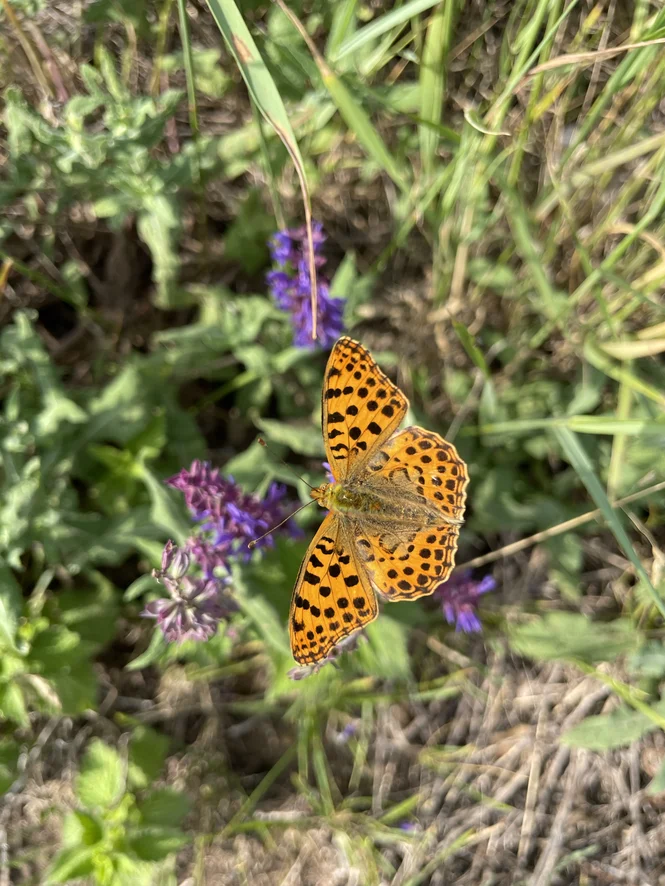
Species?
Issoria lathonia
